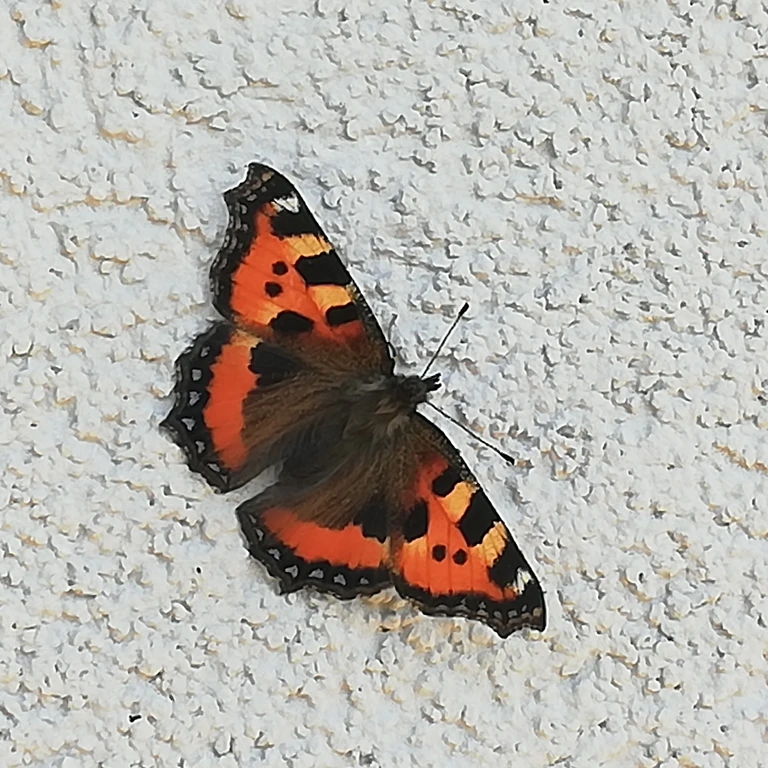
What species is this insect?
Aglais urticae
